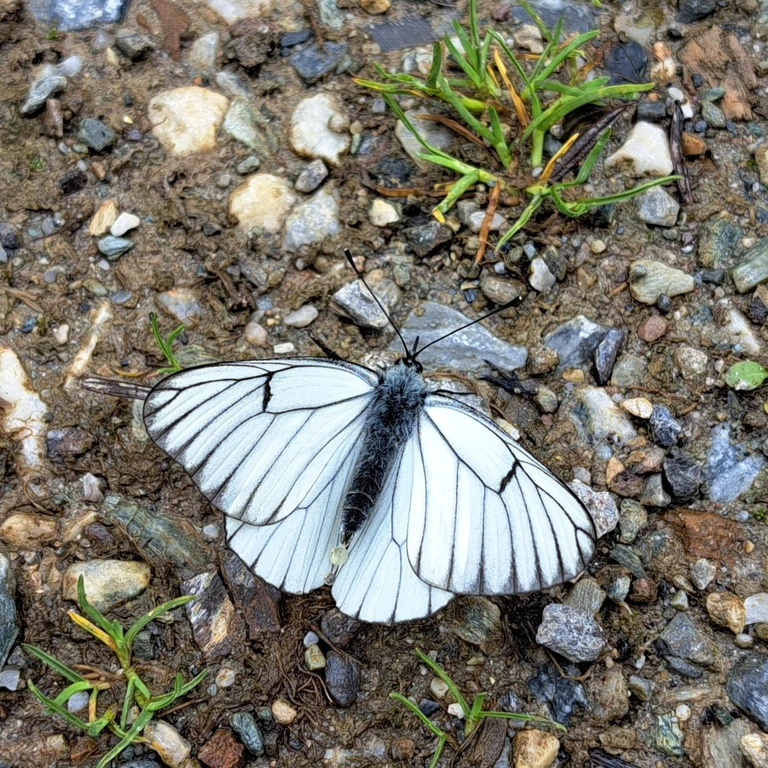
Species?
Aporia crataegi
